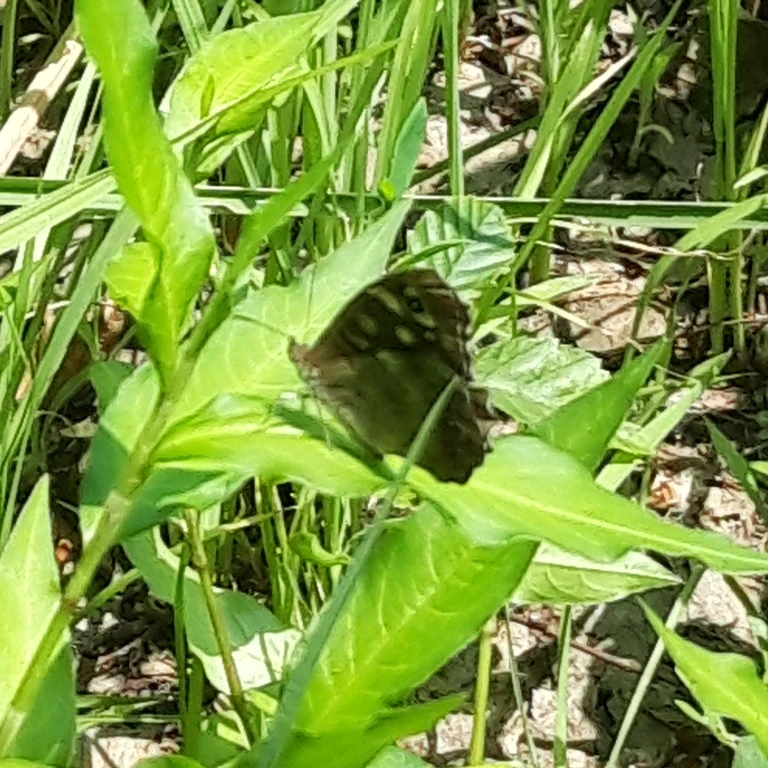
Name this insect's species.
Pararge aegeria
